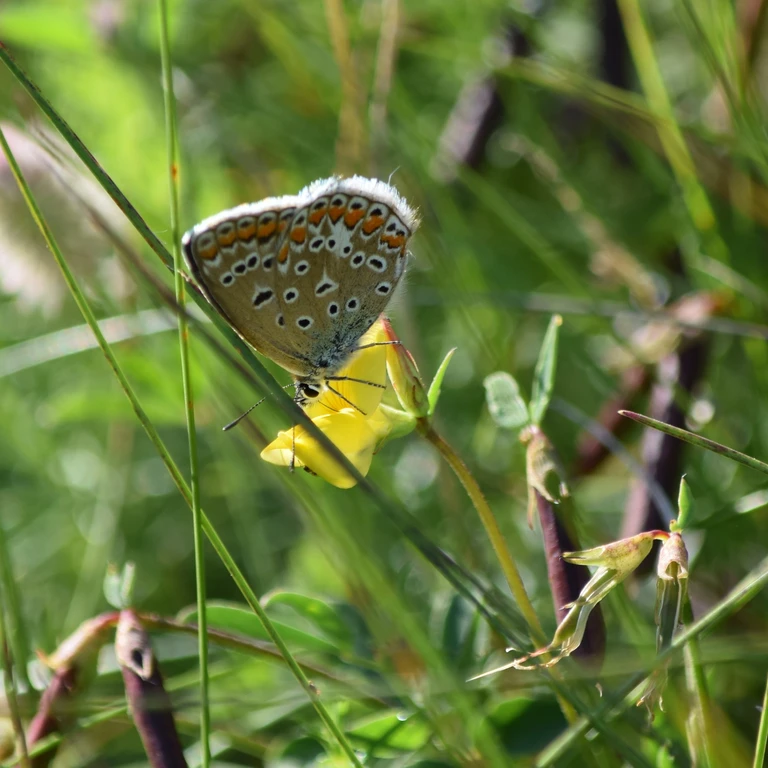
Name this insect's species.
Polyommatus icarus
